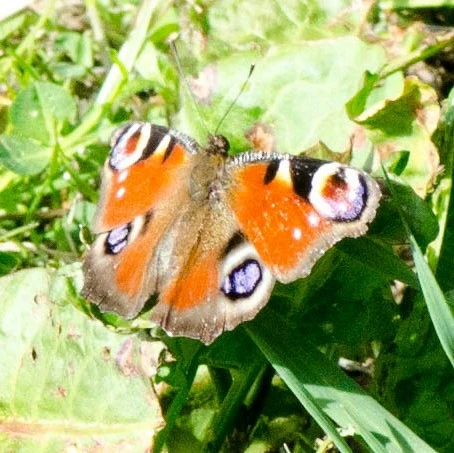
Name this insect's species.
Aglais io
